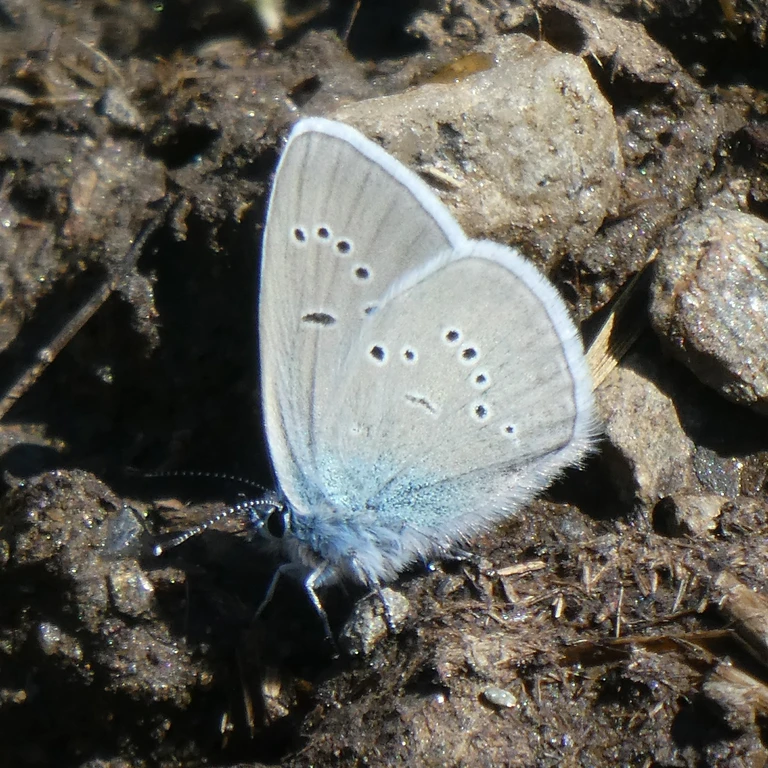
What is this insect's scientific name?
Cyaniris semiargus
